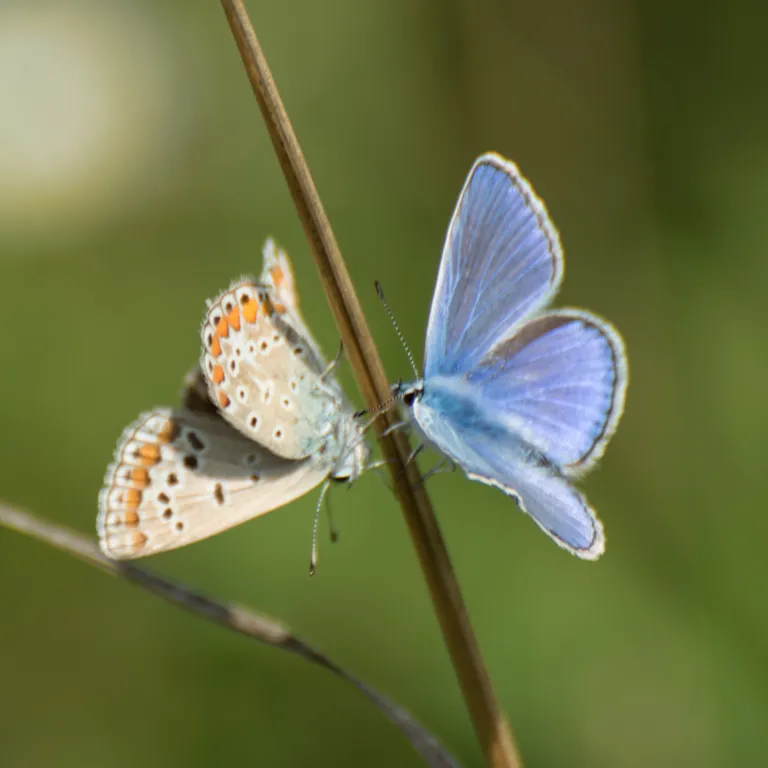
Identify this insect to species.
Polyommatus icarus
